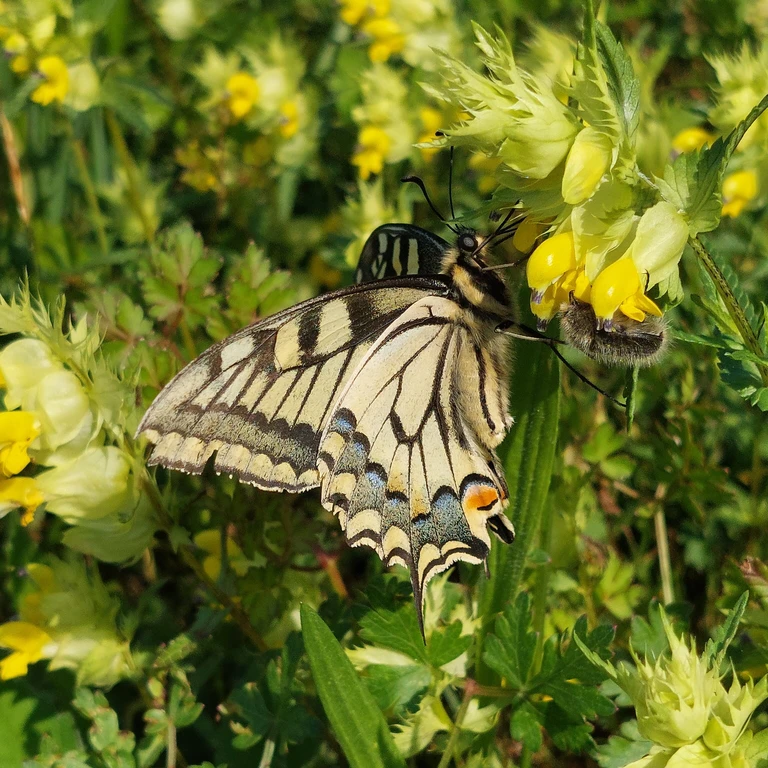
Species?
Papilio machaon
